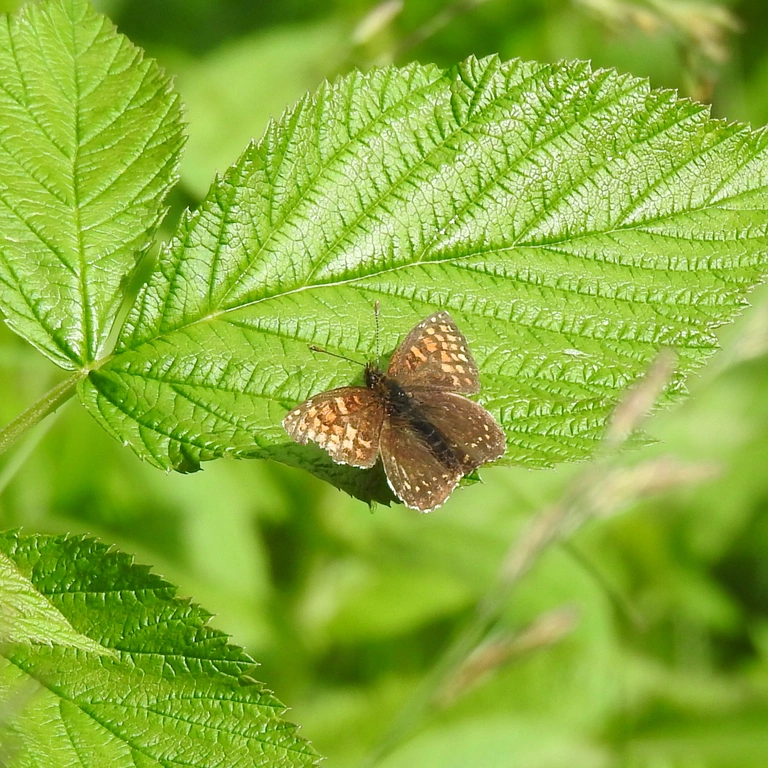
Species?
Melitaea diamina
